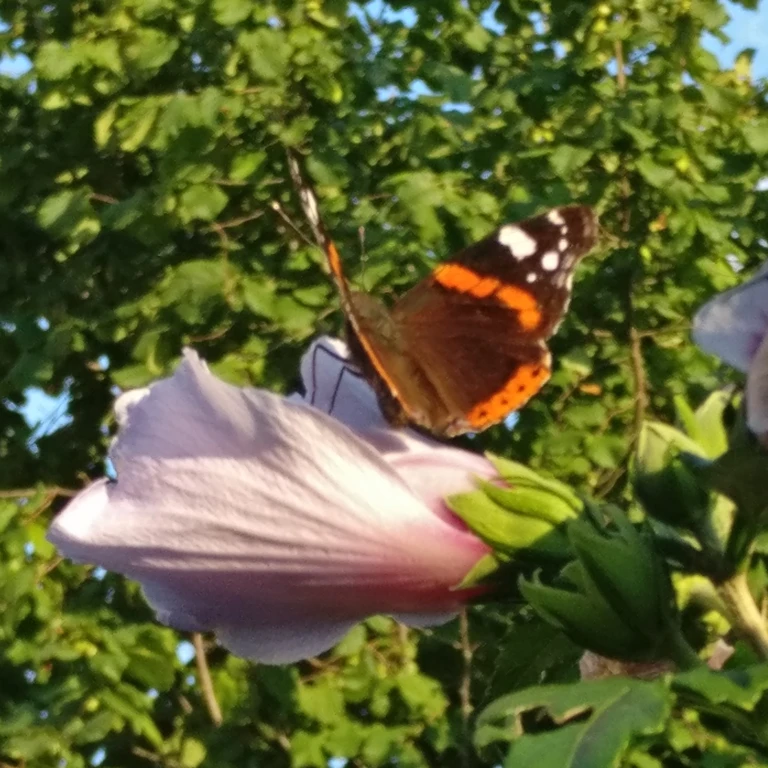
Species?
Vanessa atalanta
